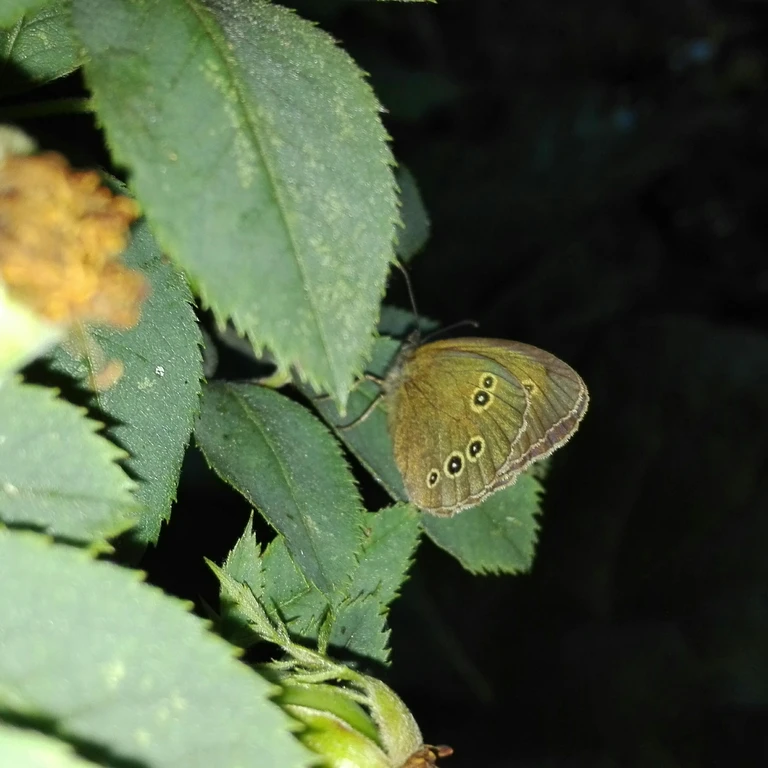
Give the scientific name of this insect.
Aphantopus hyperantus
